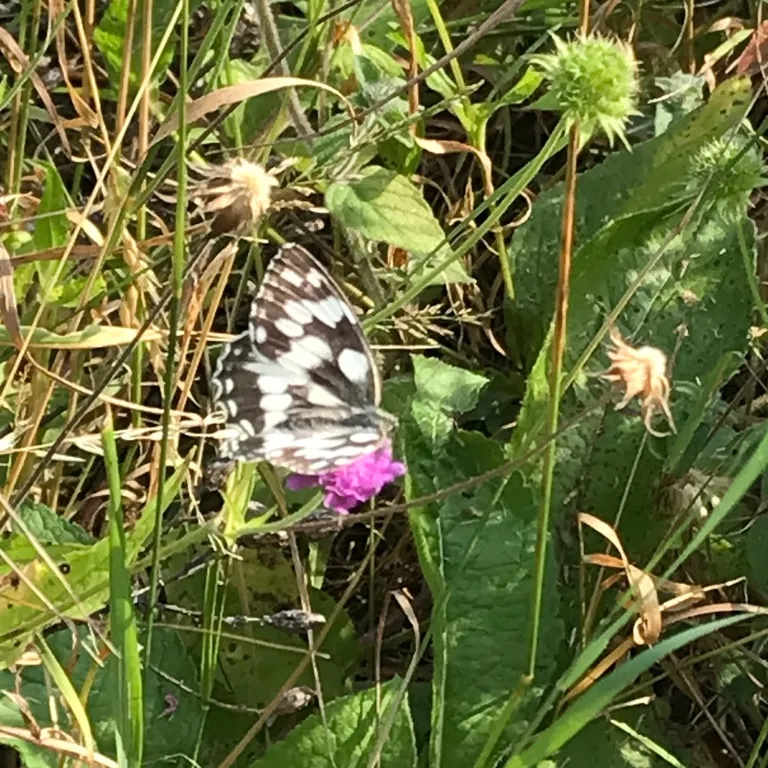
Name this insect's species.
Melanargia galathea
